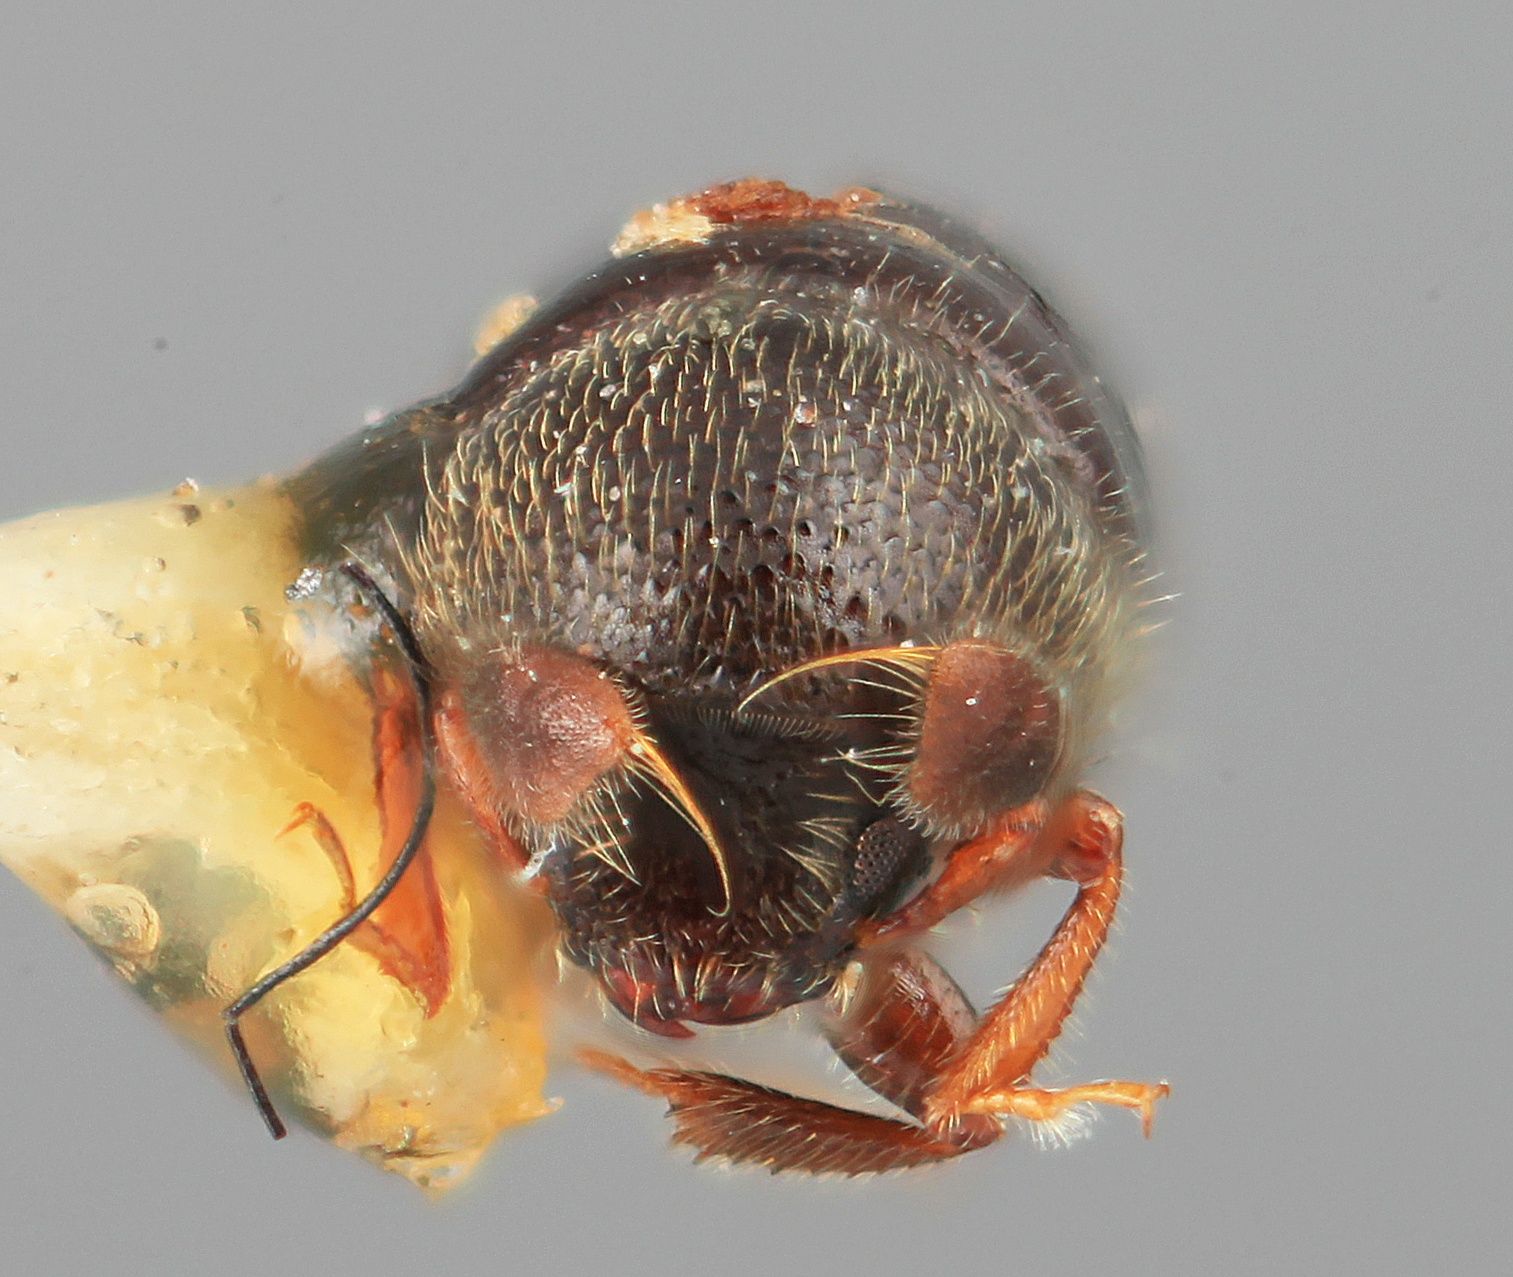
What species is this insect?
Corthycyclon caliginis
